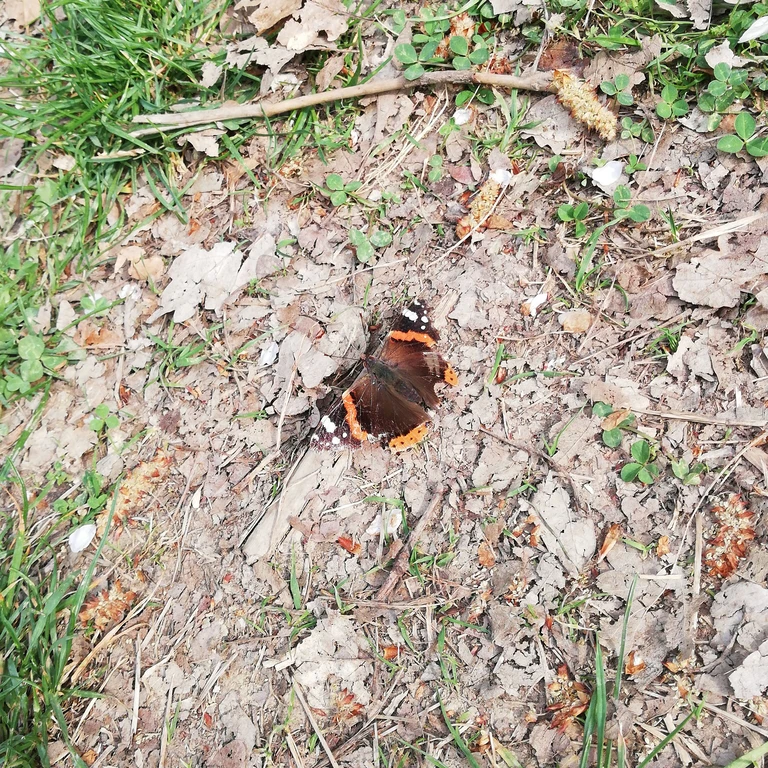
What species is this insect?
Vanessa atalanta
